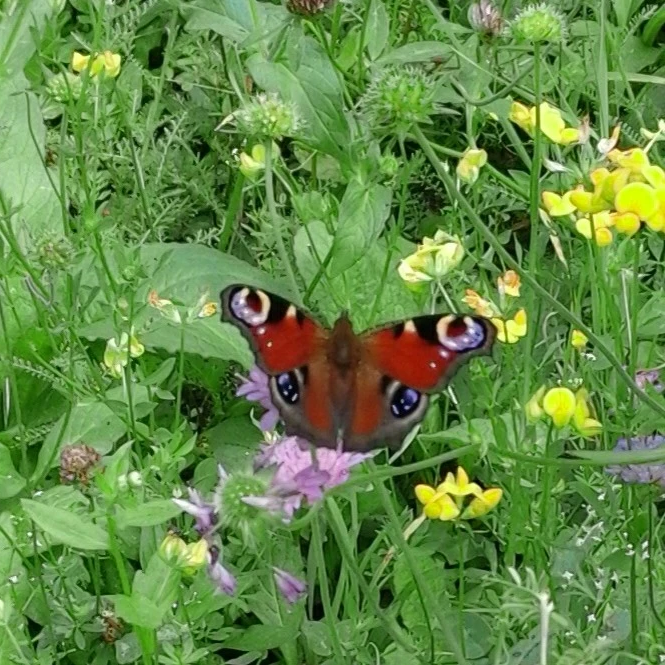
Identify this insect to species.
Aglais io
